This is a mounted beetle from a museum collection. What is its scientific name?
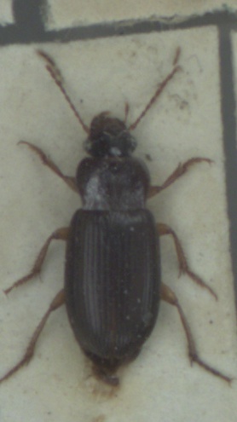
Ophonus rufibarbis
